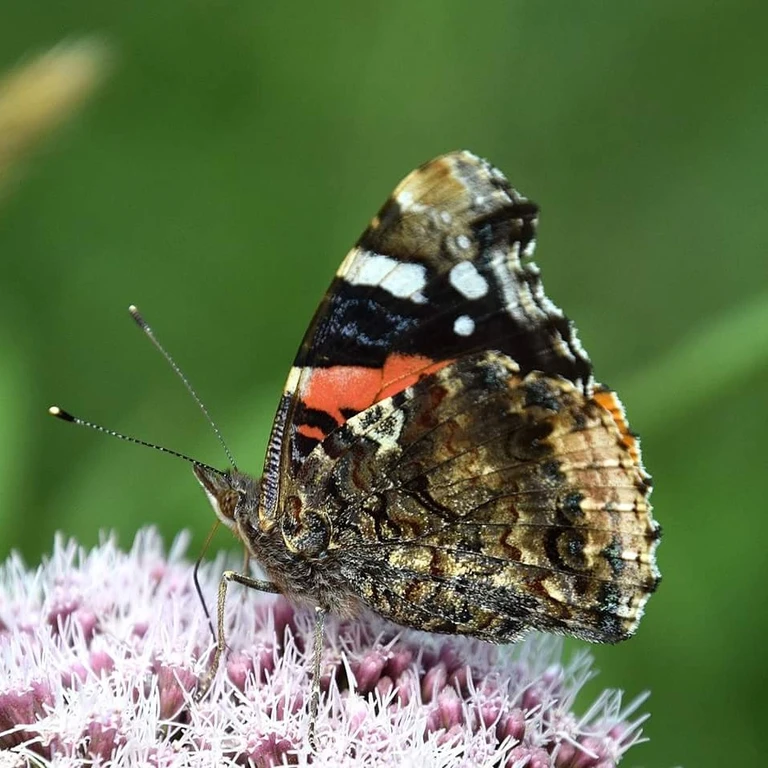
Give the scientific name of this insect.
Vanessa atalanta
